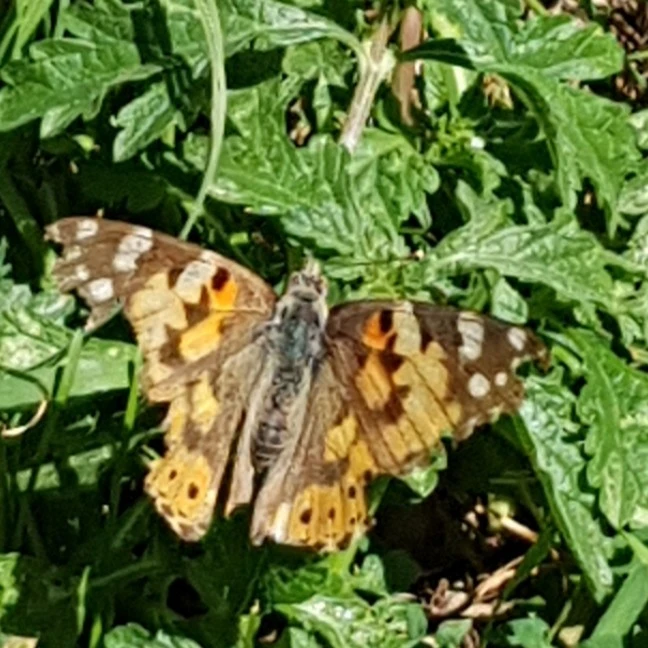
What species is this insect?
Vanessa cardui
